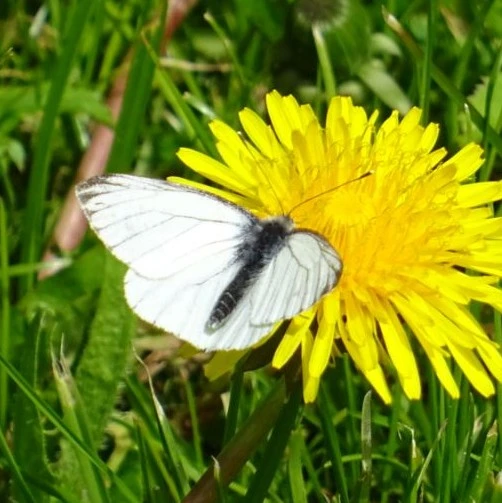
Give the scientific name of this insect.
Pieris napi
